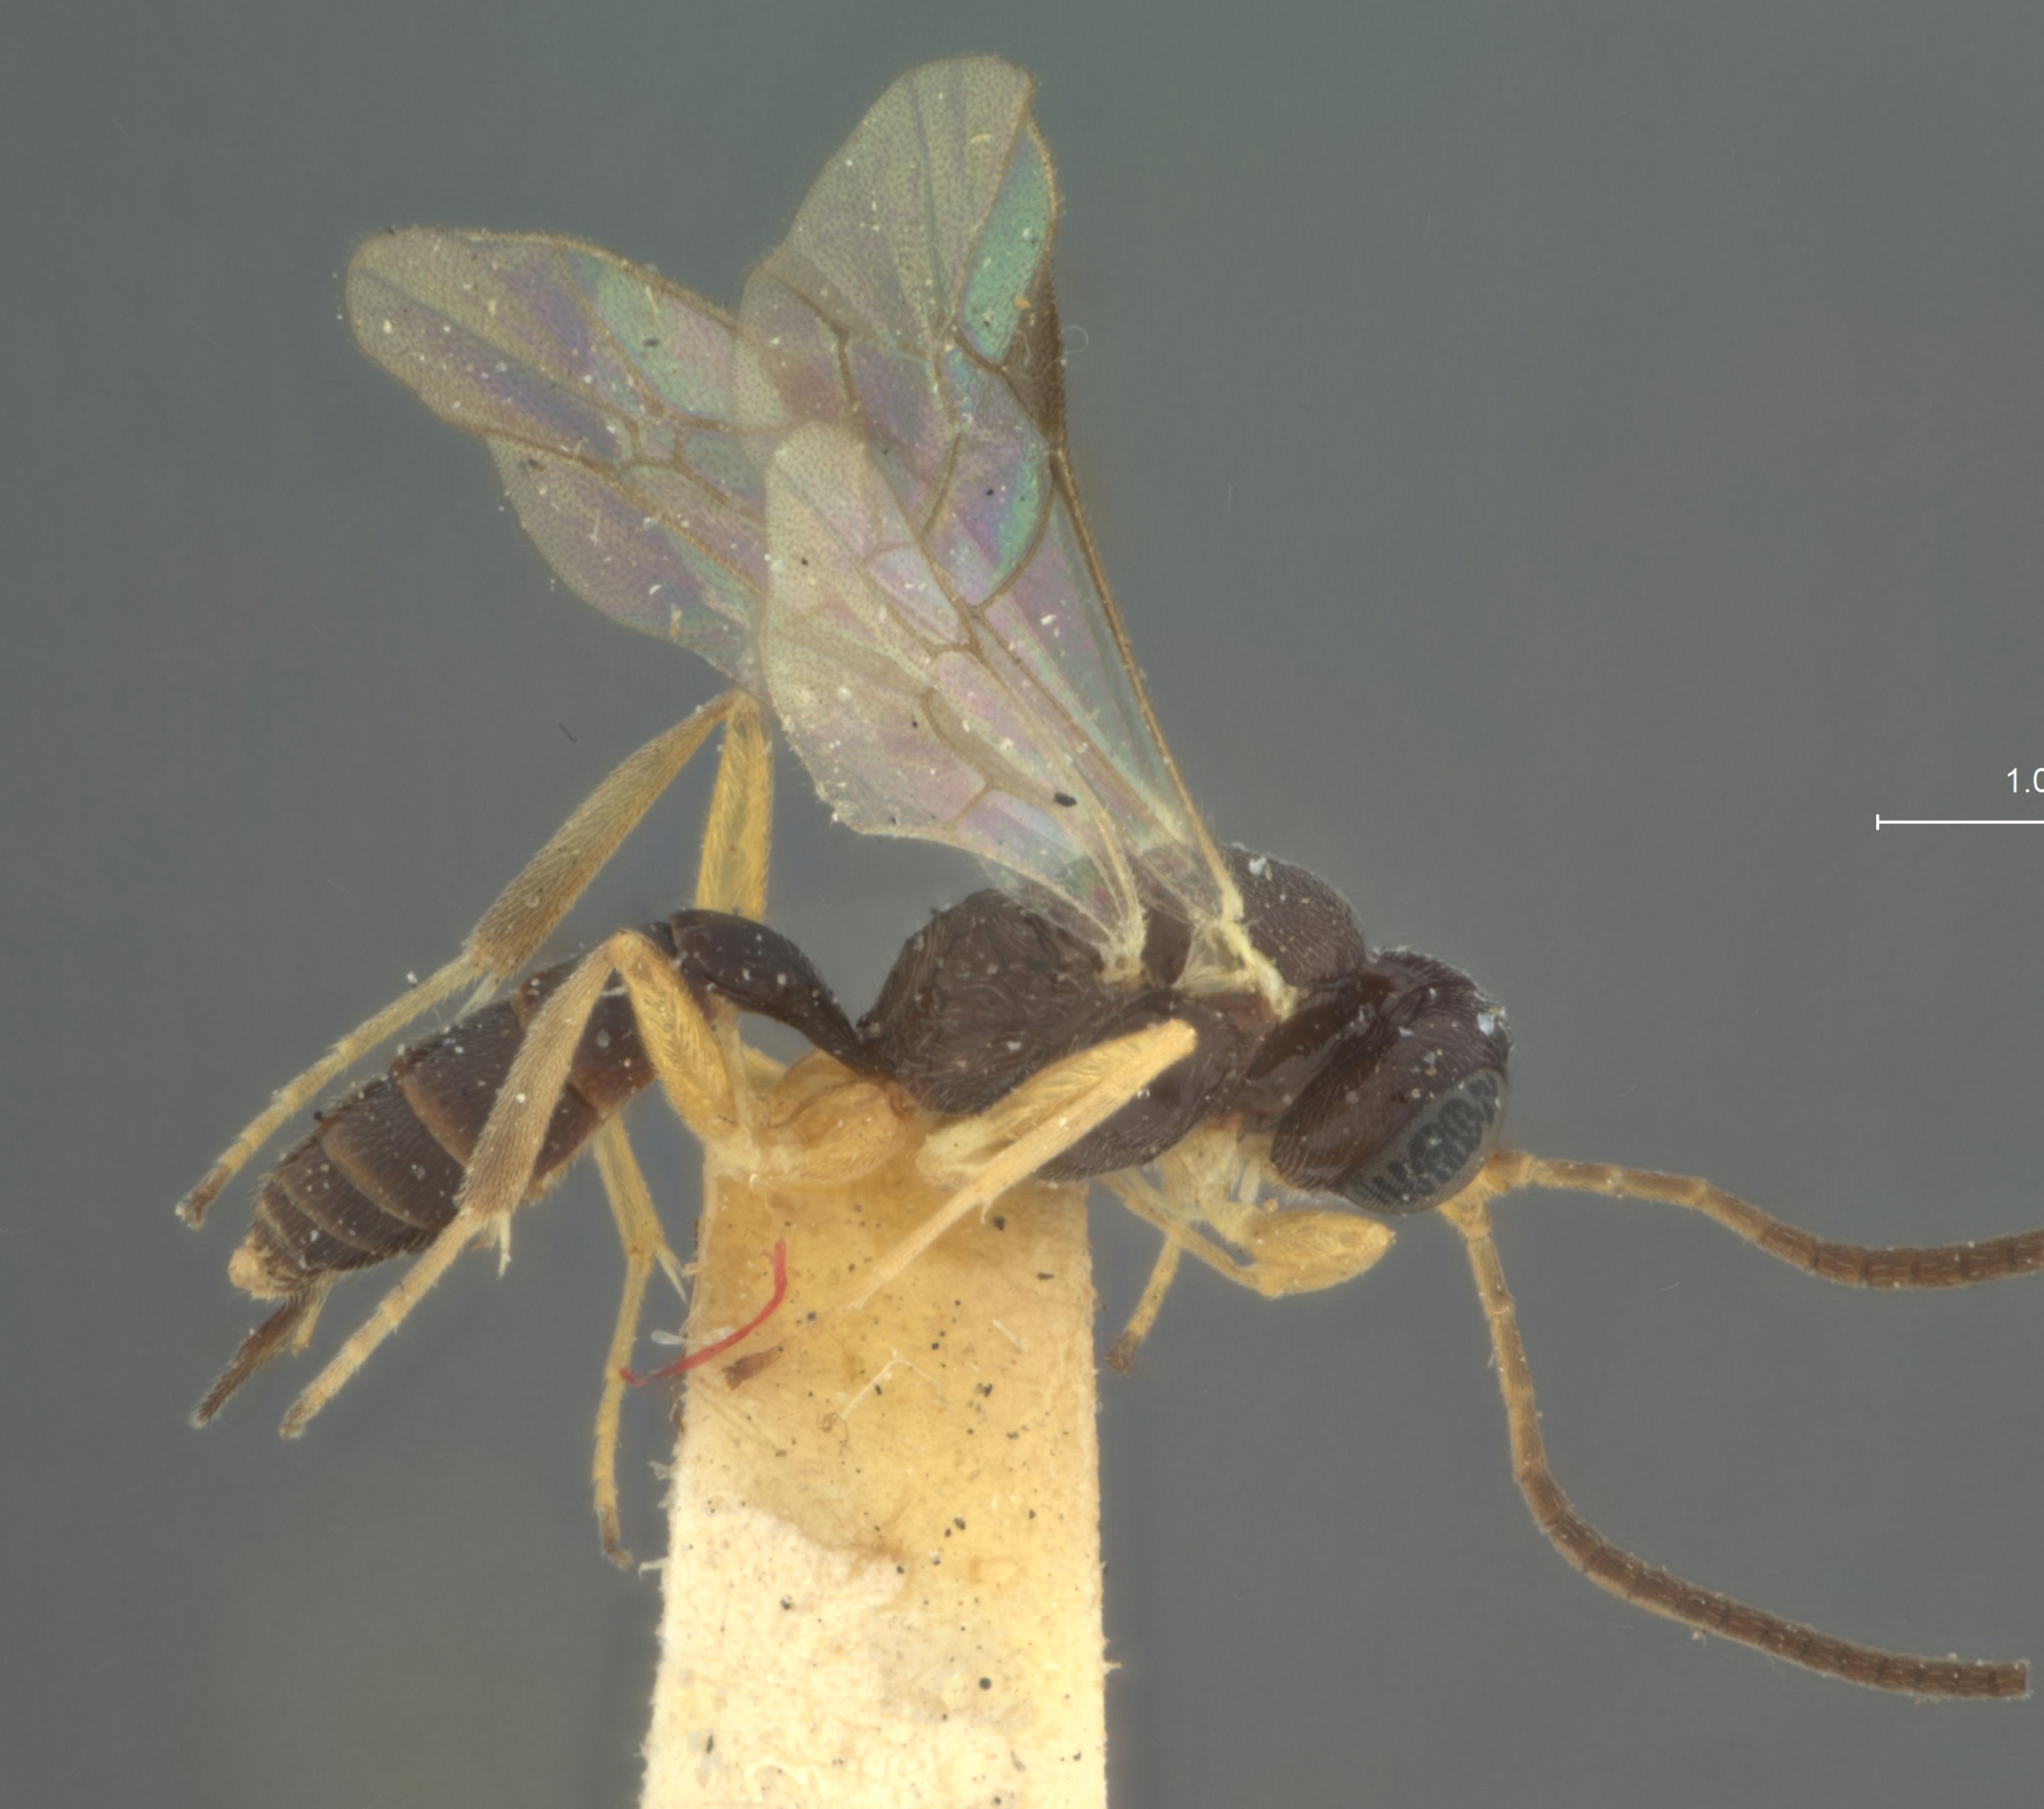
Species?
Acrolyta mesochori
